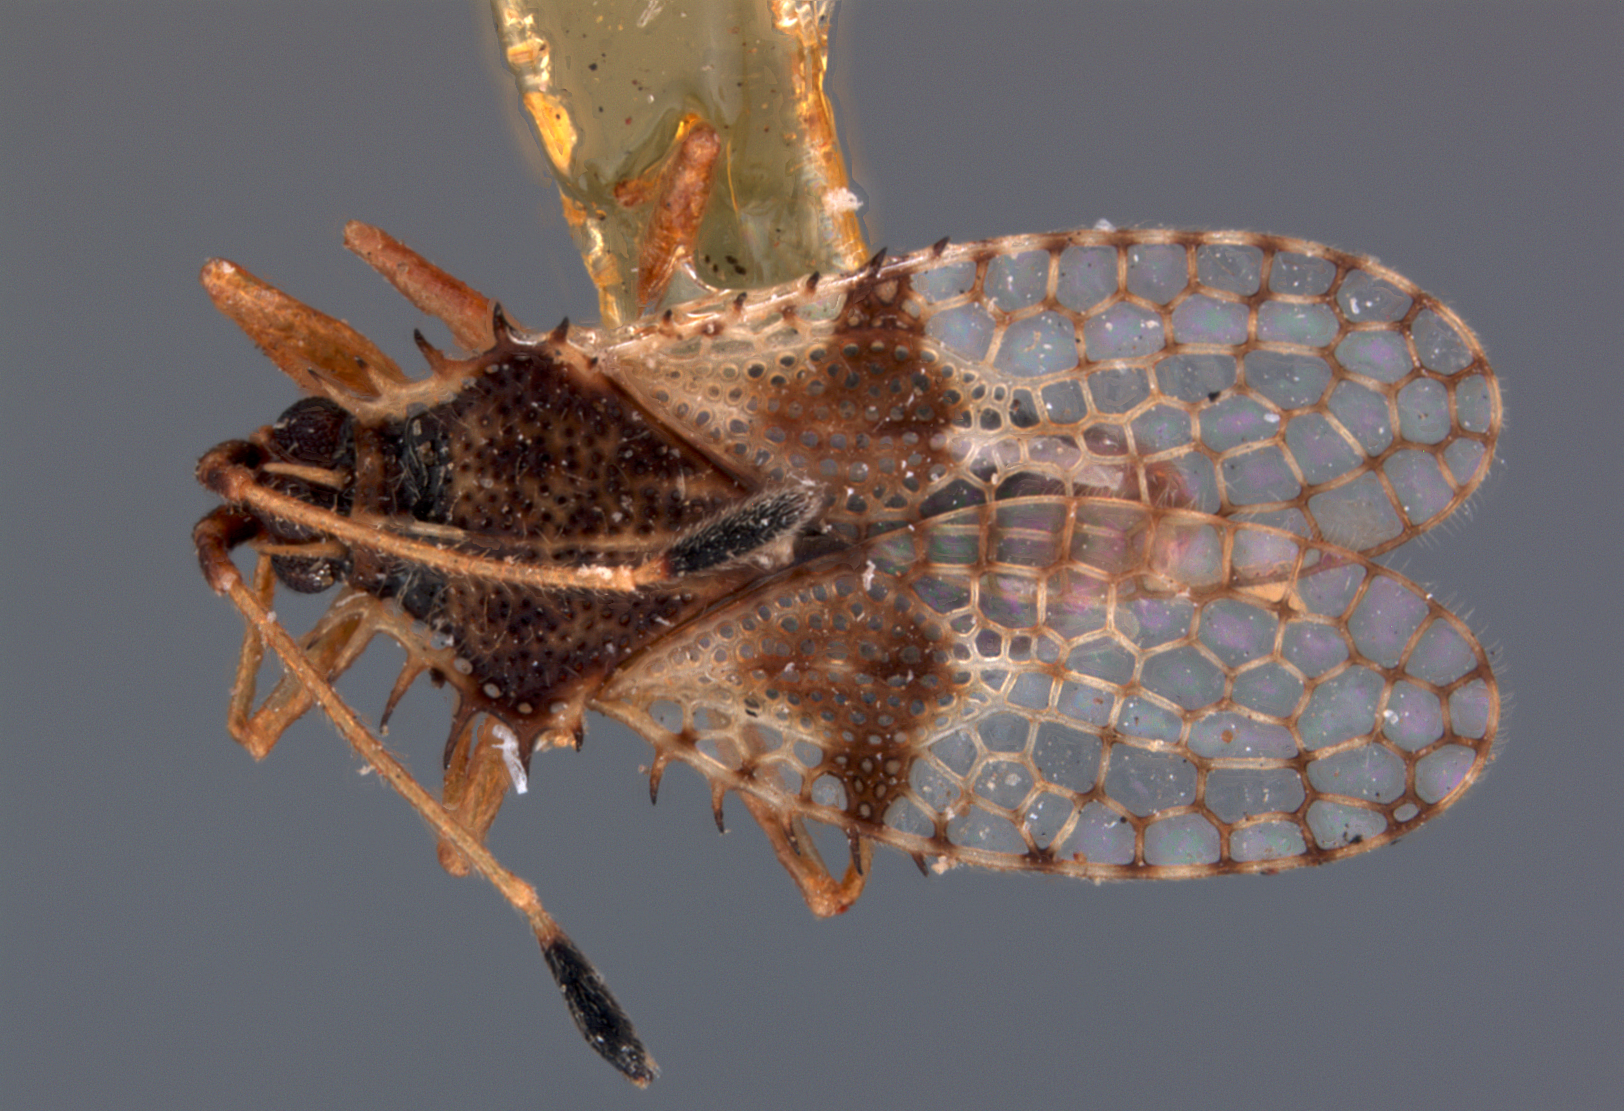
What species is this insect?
Acanthocheila sigillata
